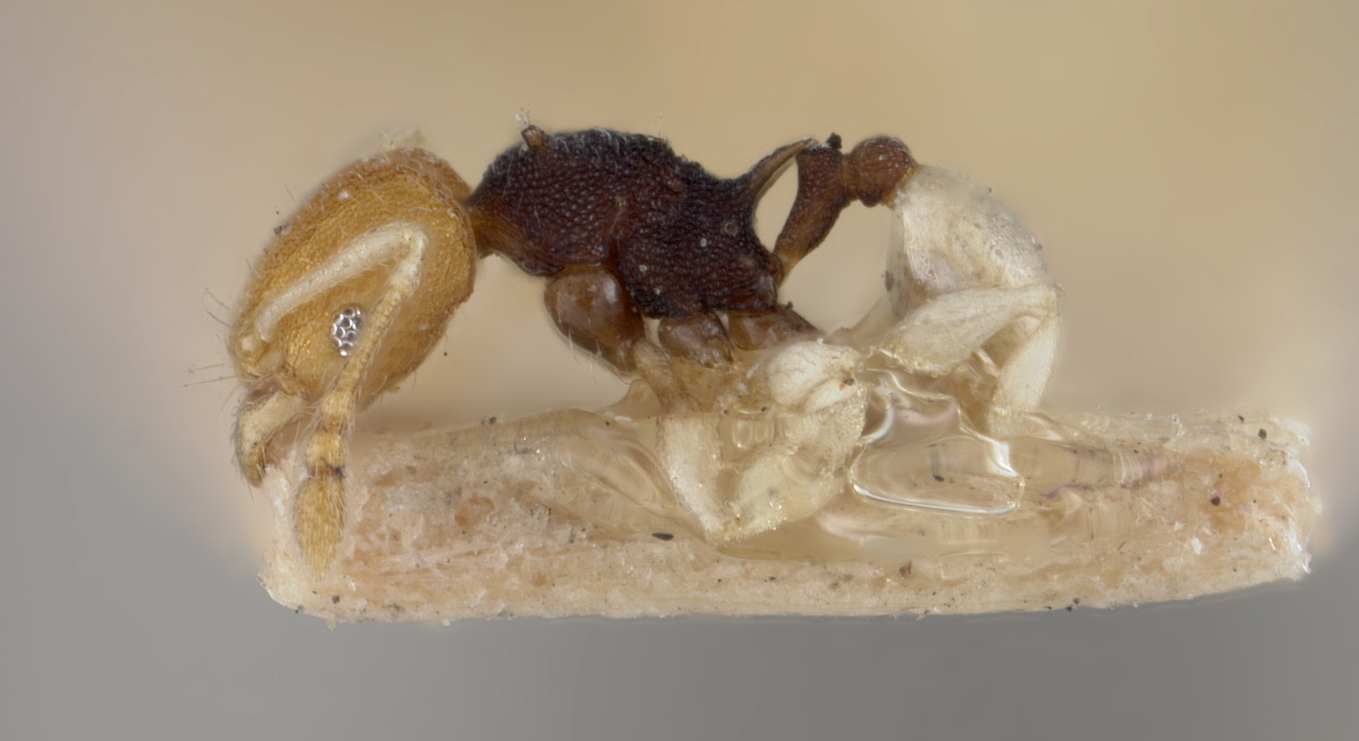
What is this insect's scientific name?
Pheidole isis
